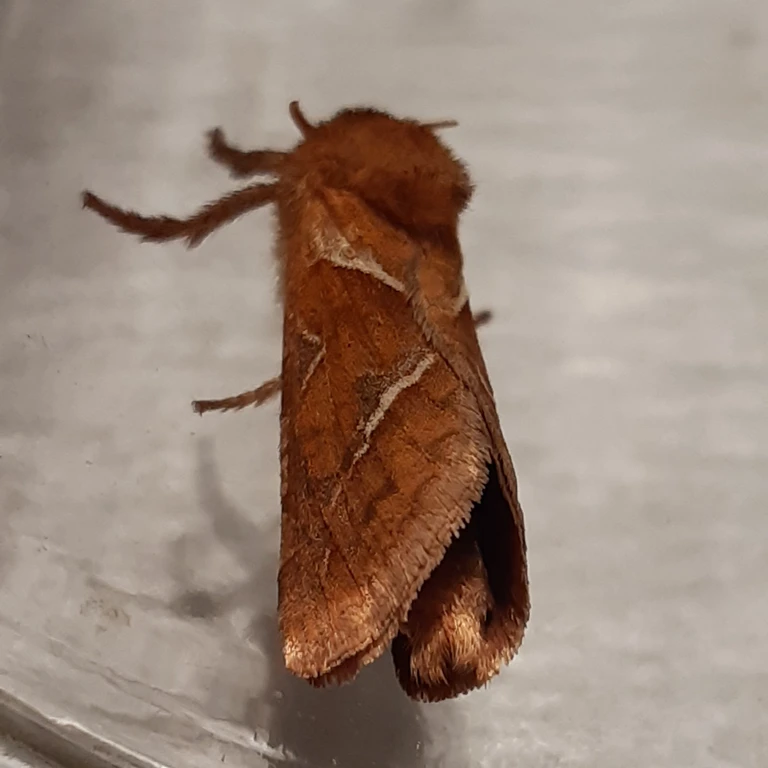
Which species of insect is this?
Triodia sylvina
